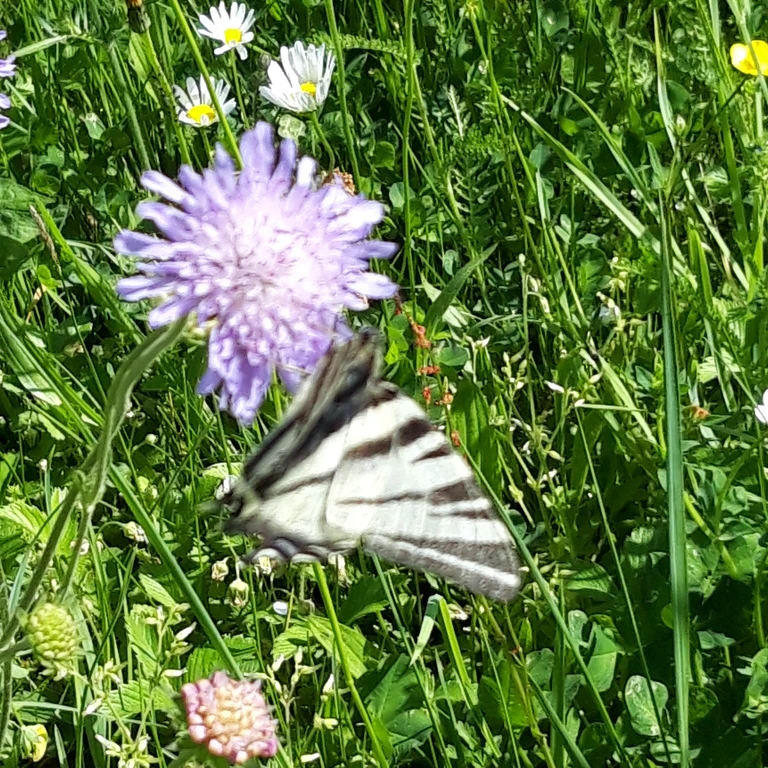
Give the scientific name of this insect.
Iphiclides podalirius
